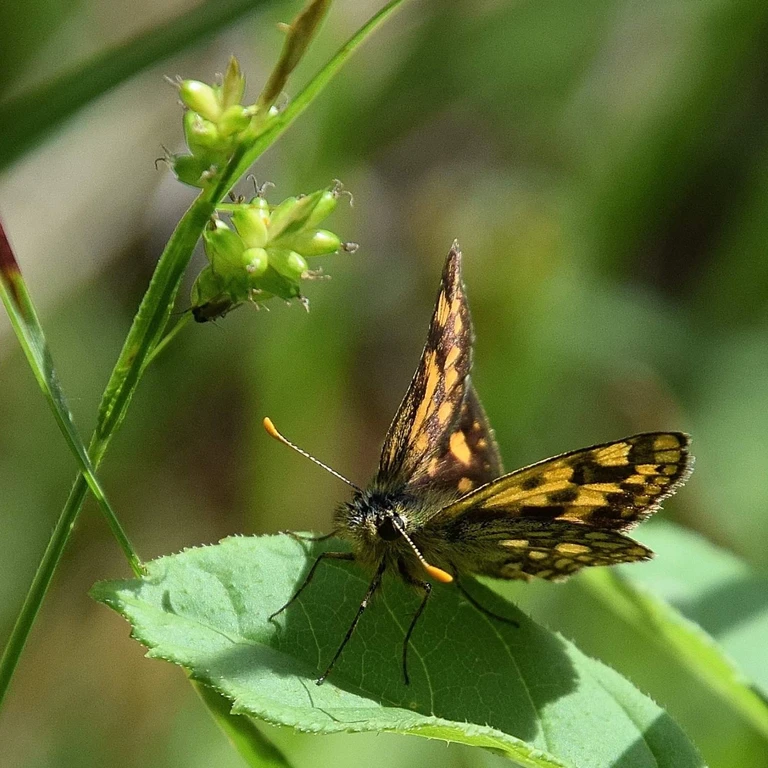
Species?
Carterocephalus palaemon
